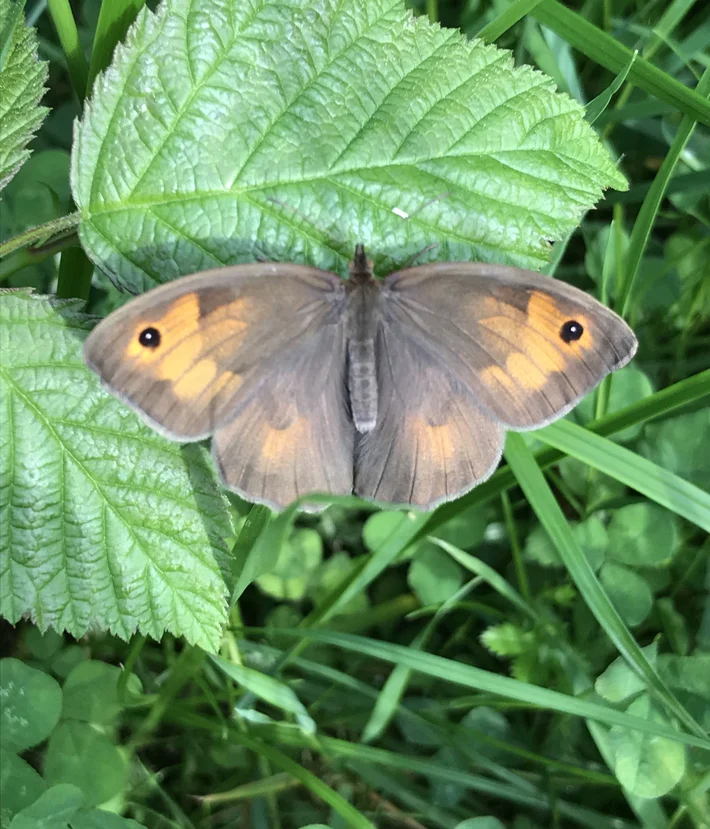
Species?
Maniola jurtina
